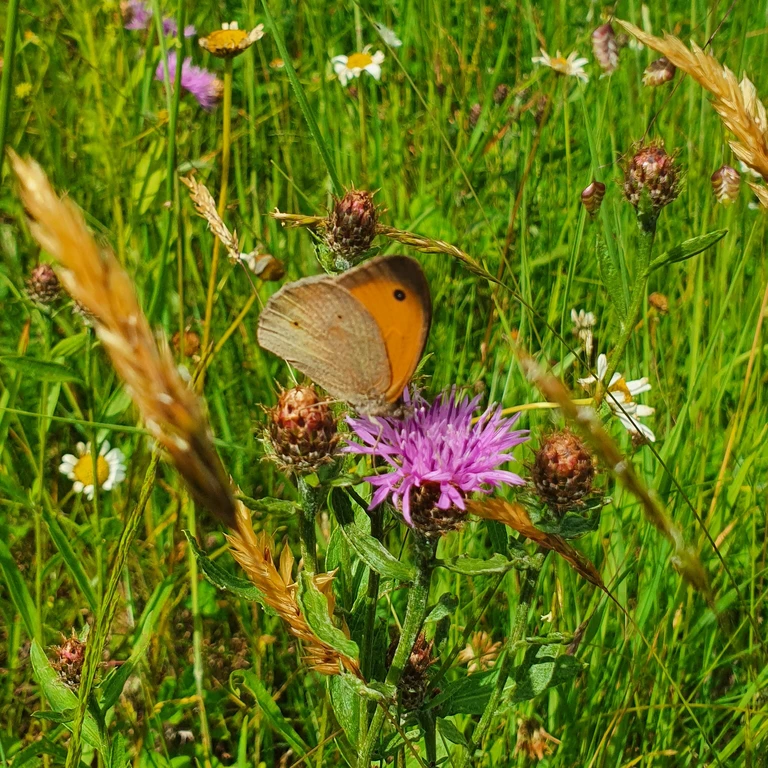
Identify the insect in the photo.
Maniola jurtina
